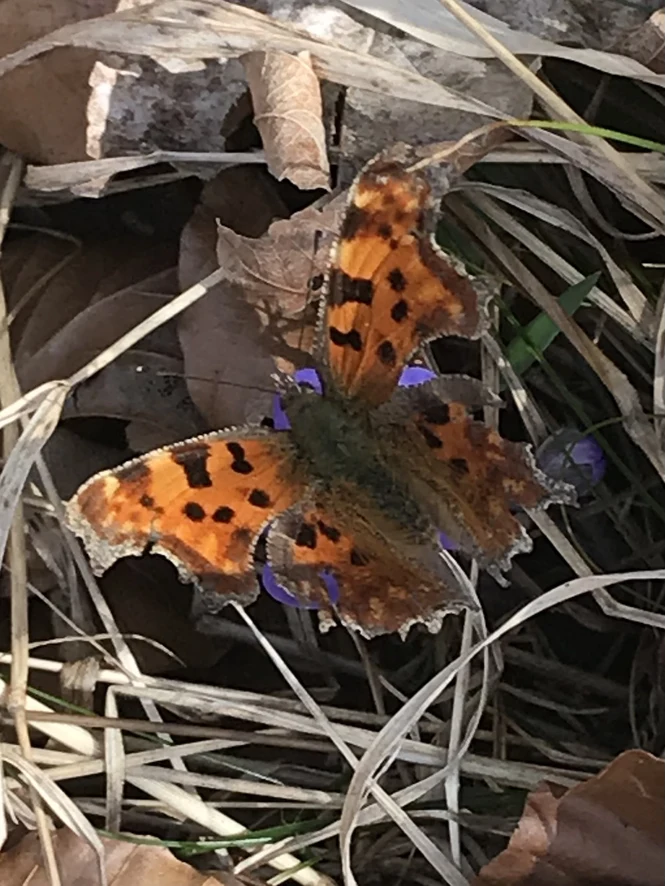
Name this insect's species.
Polygonia c-album
